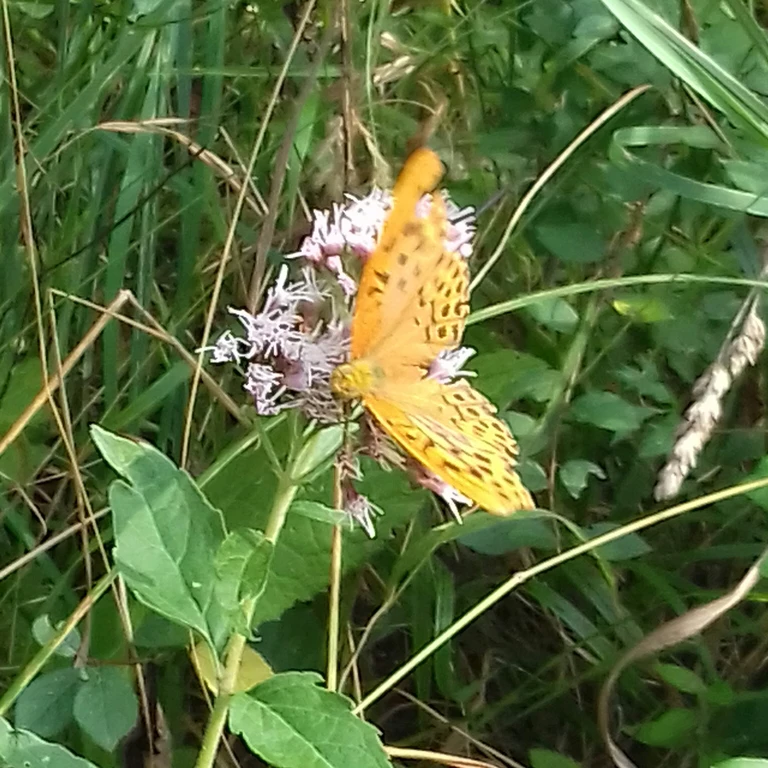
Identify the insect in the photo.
Argynnis paphia
